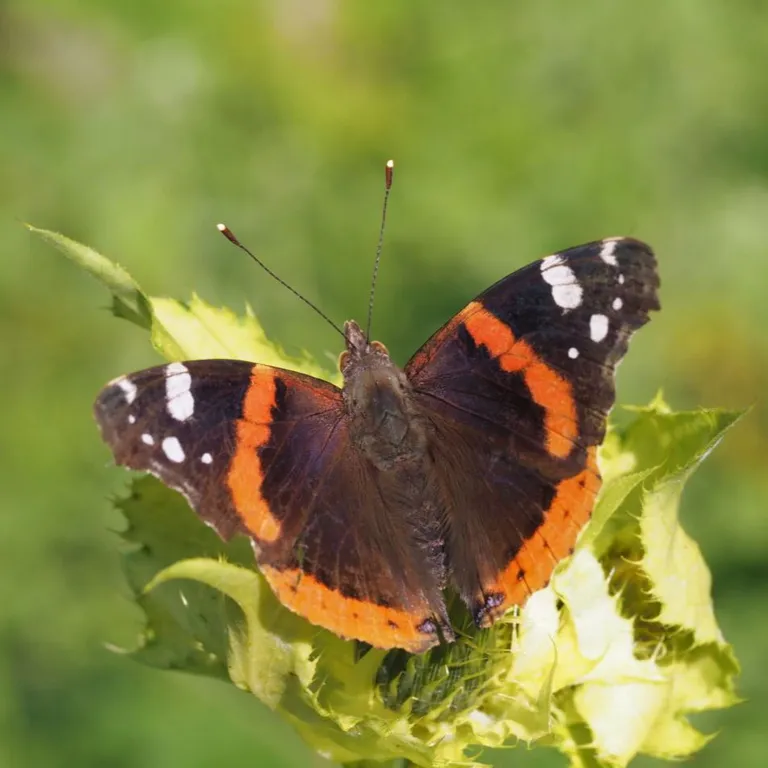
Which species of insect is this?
Vanessa atalanta
